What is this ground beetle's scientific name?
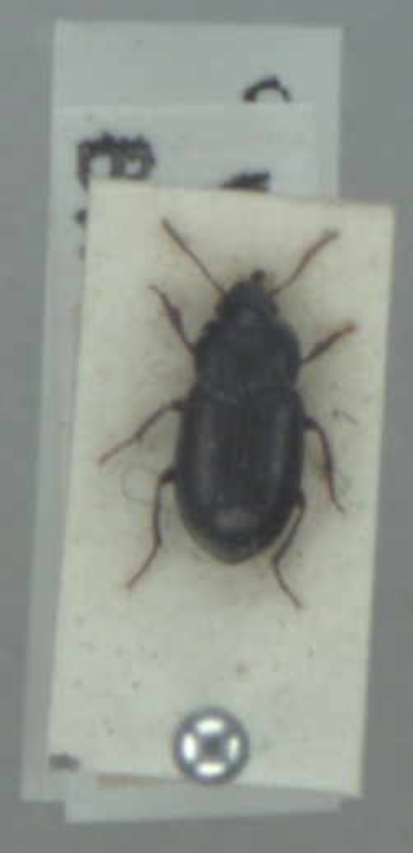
Amara infima
